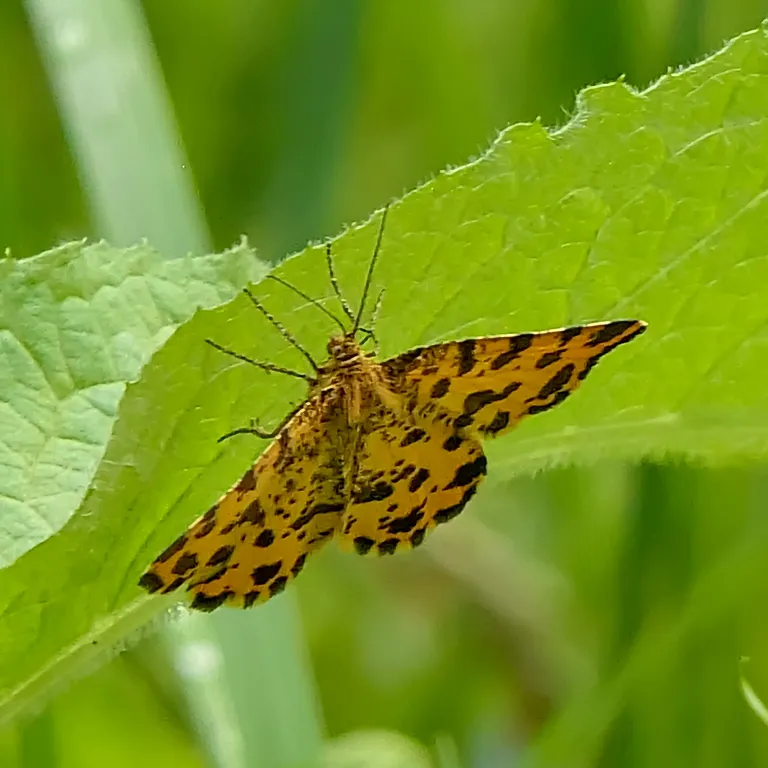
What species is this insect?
Pseudopanthera macularia
